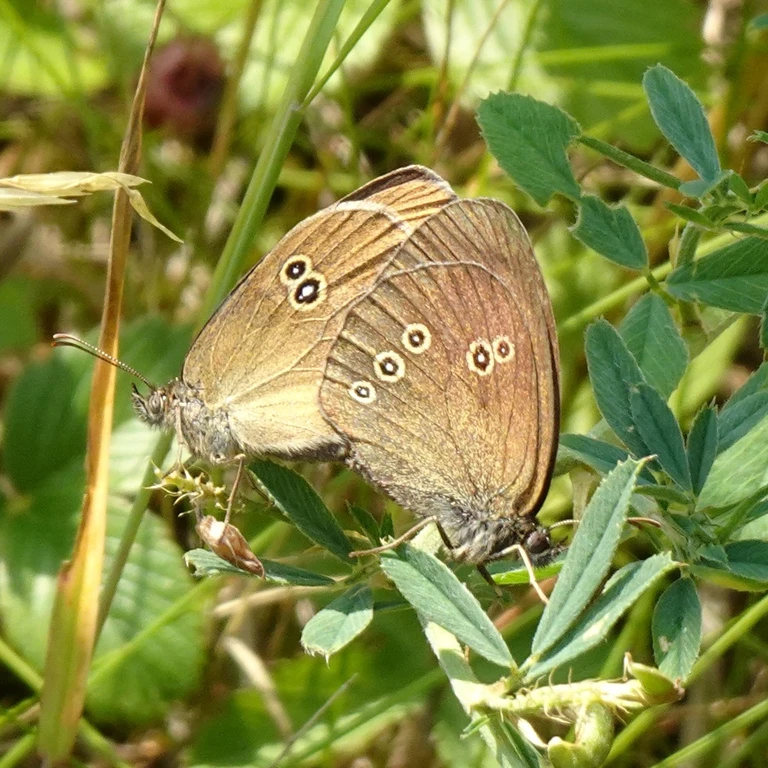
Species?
Aphantopus hyperantus
